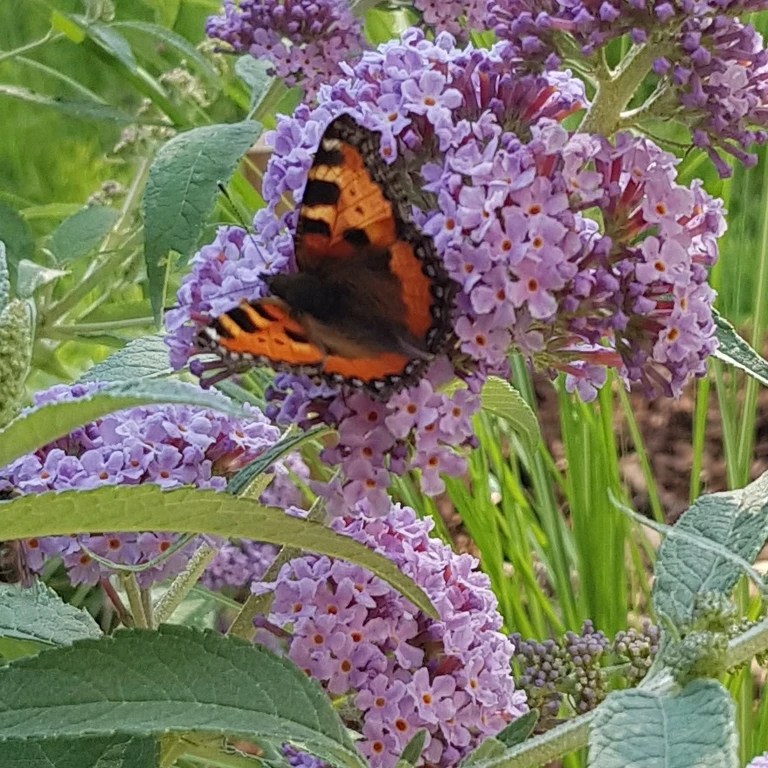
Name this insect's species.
Aglais urticae
